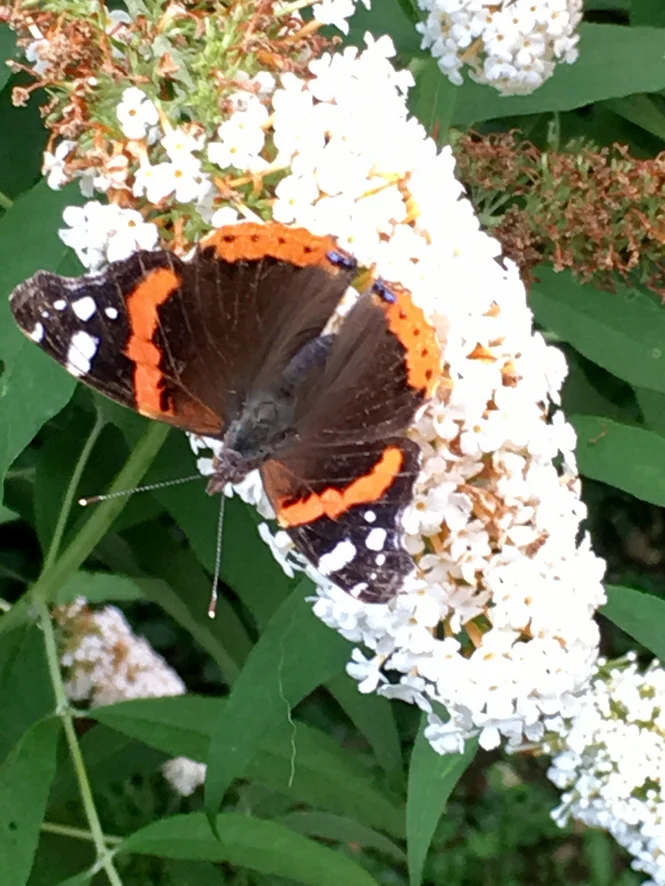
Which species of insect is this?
Vanessa atalanta
